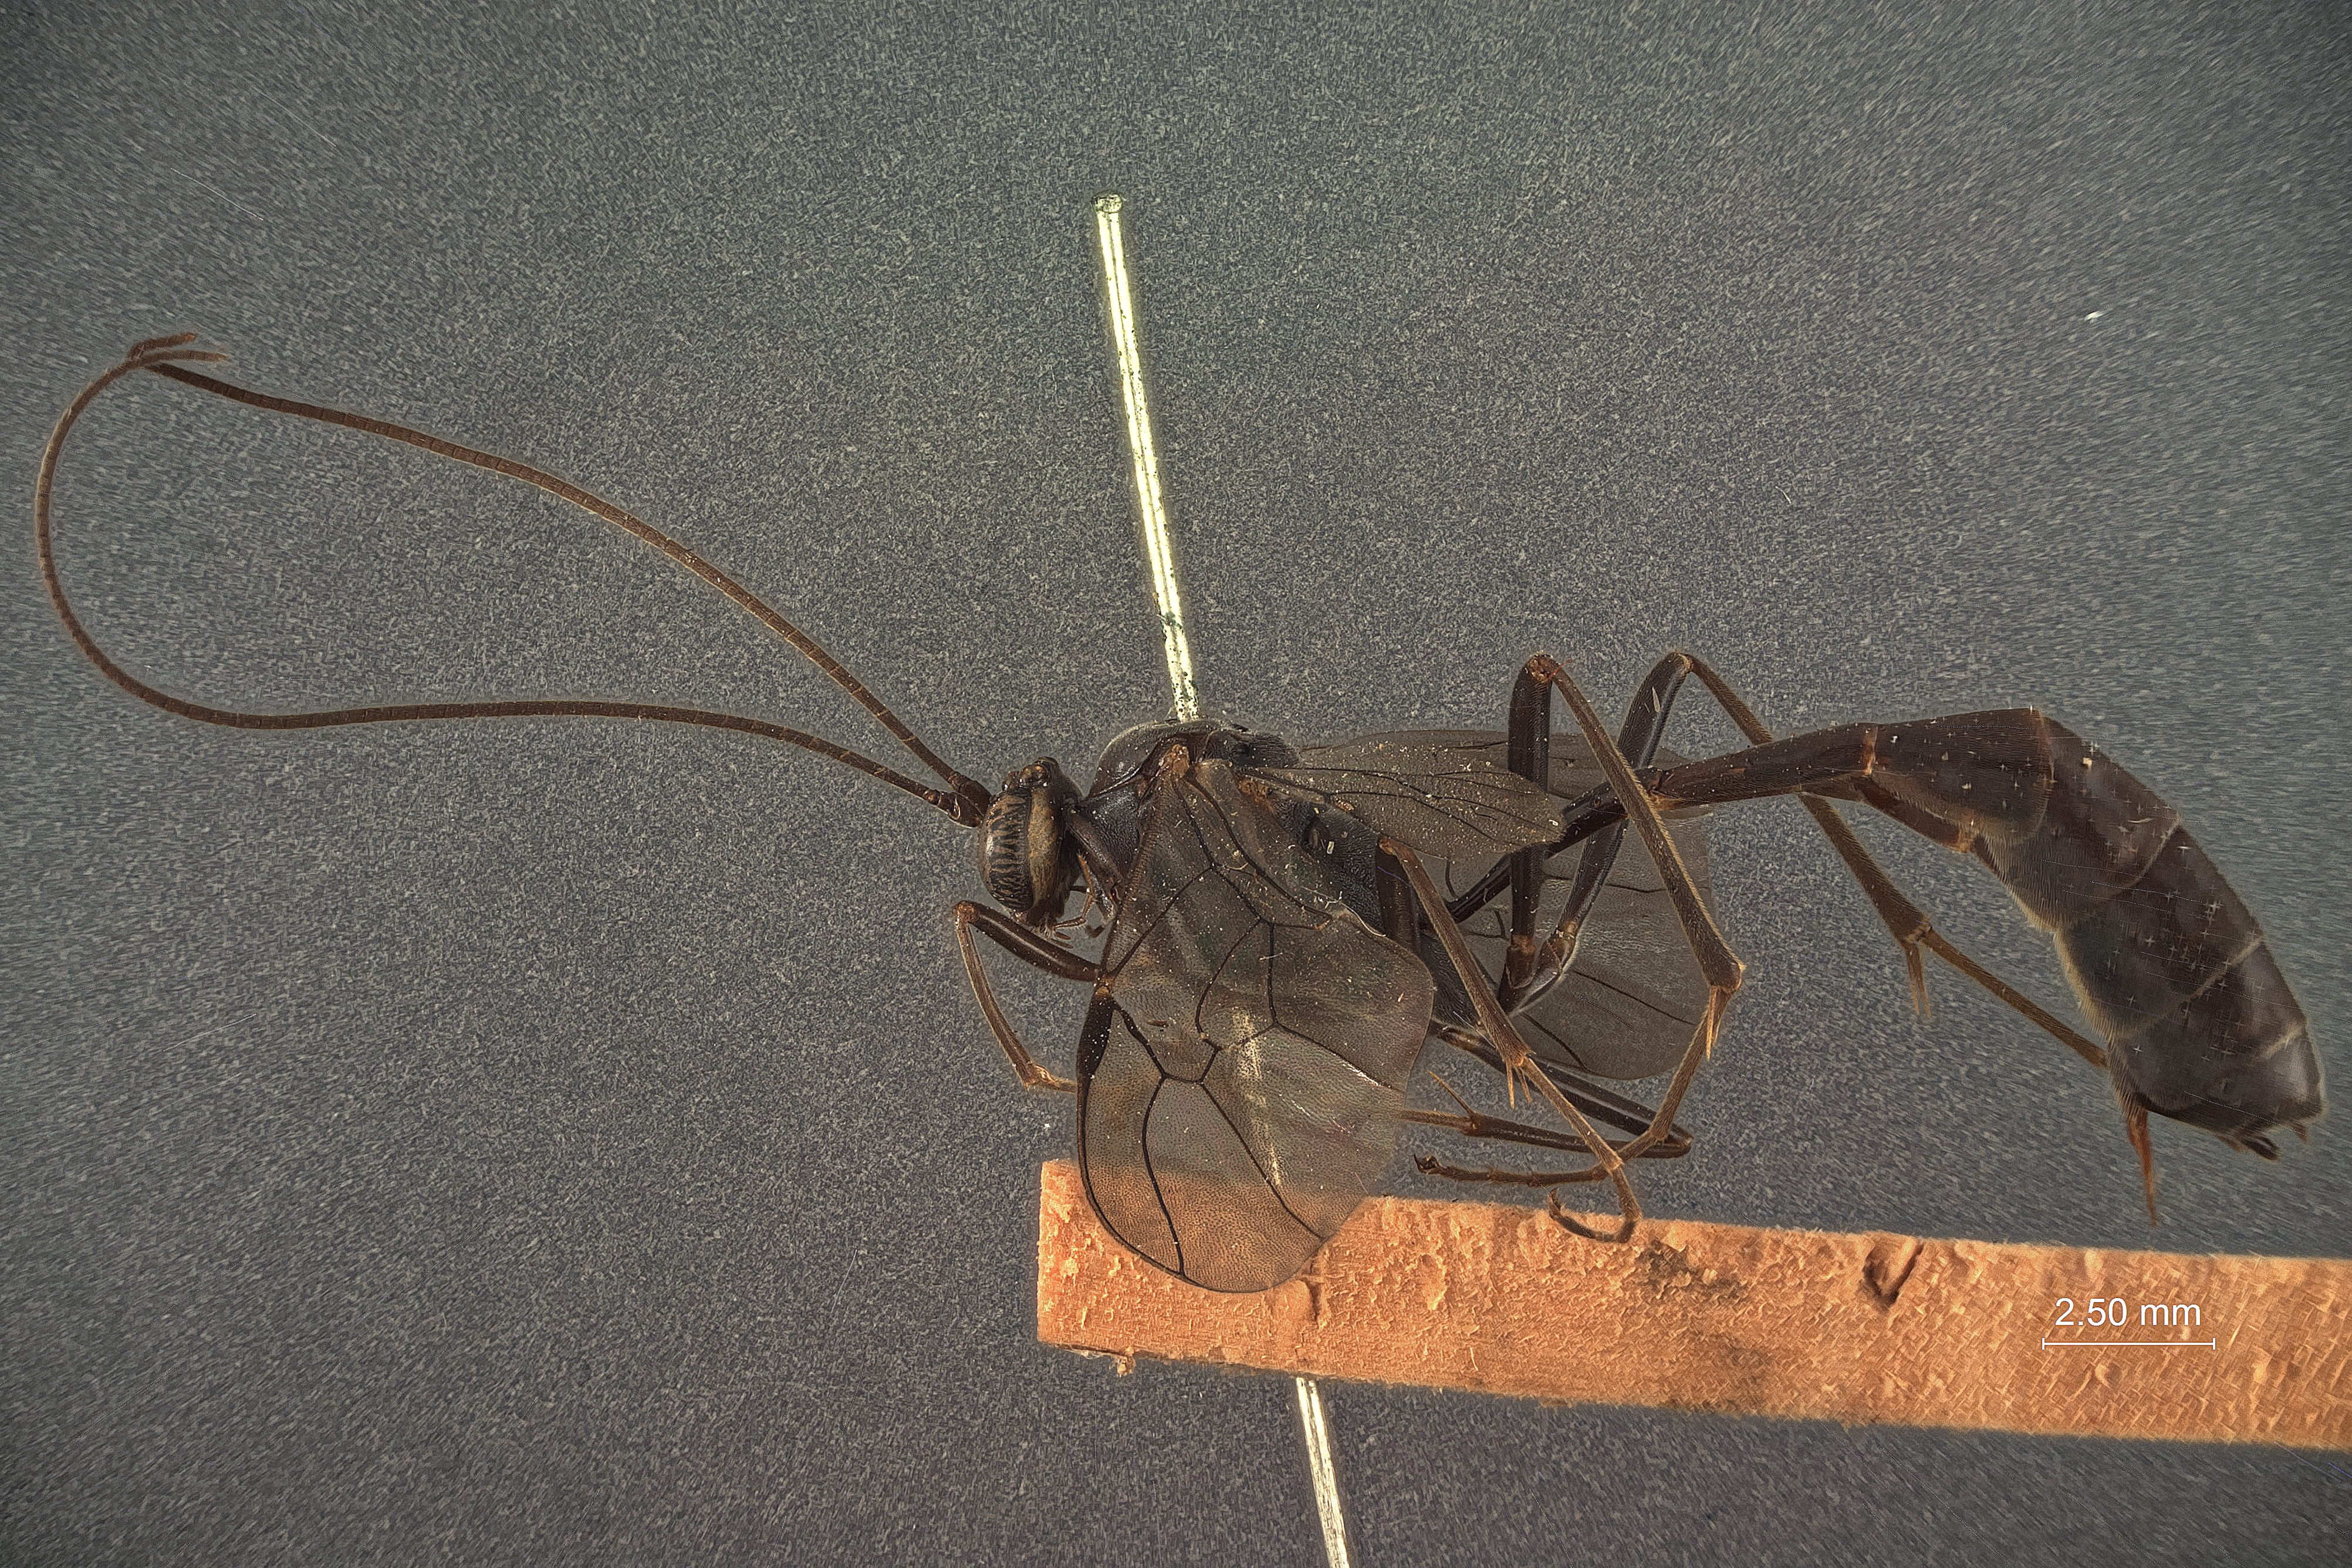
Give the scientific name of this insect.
Enicospilus mauicola
